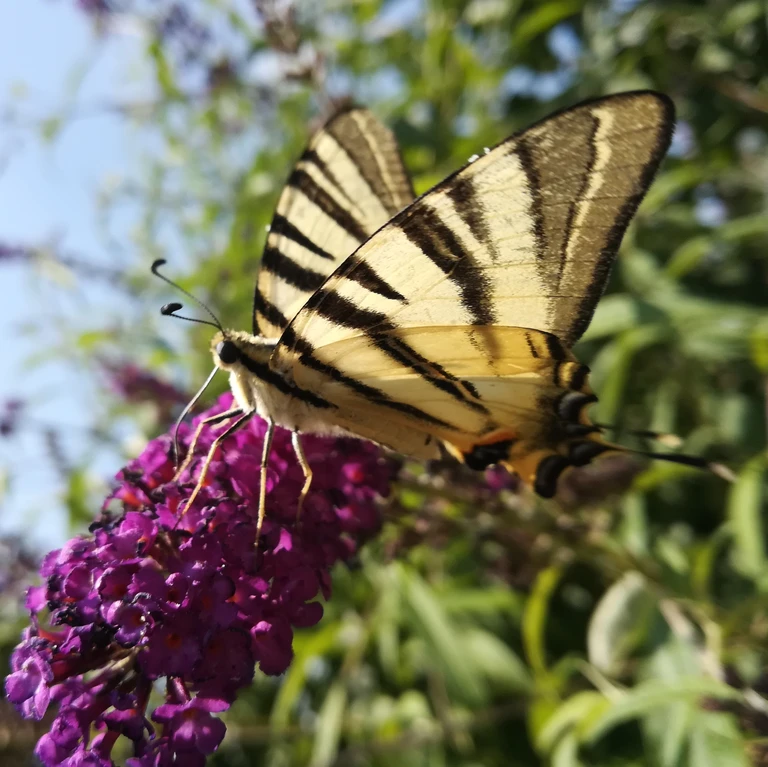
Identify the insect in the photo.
Iphiclides podalirius
